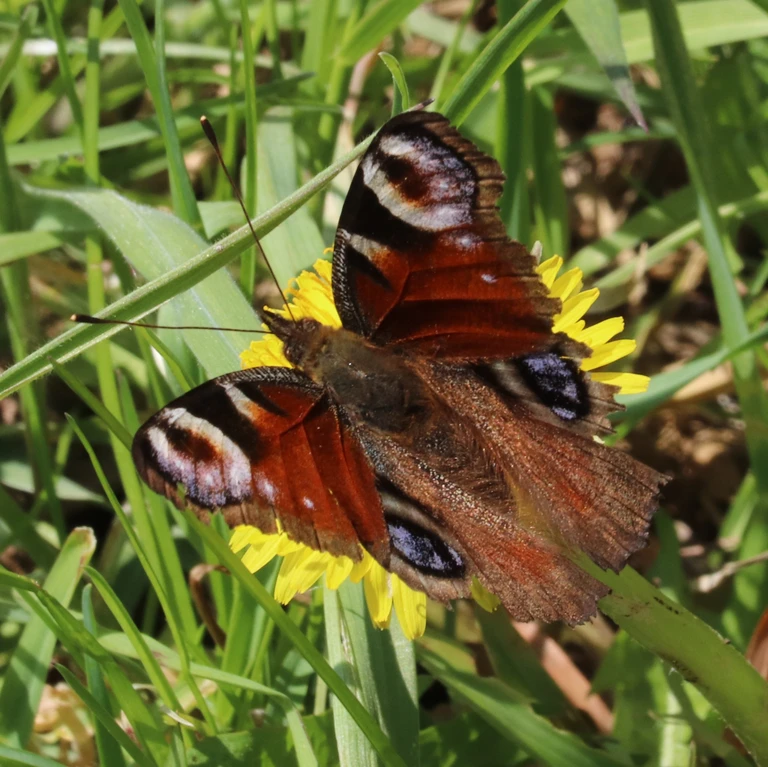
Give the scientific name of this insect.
Aglais io
